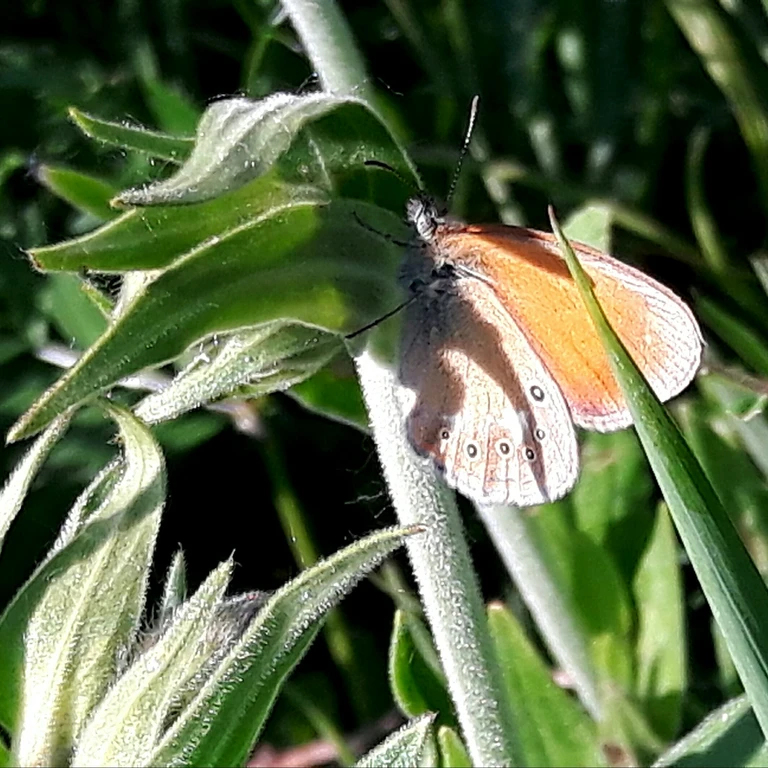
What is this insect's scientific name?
Coenonympha glycerion (also Coenonympha iphis)
